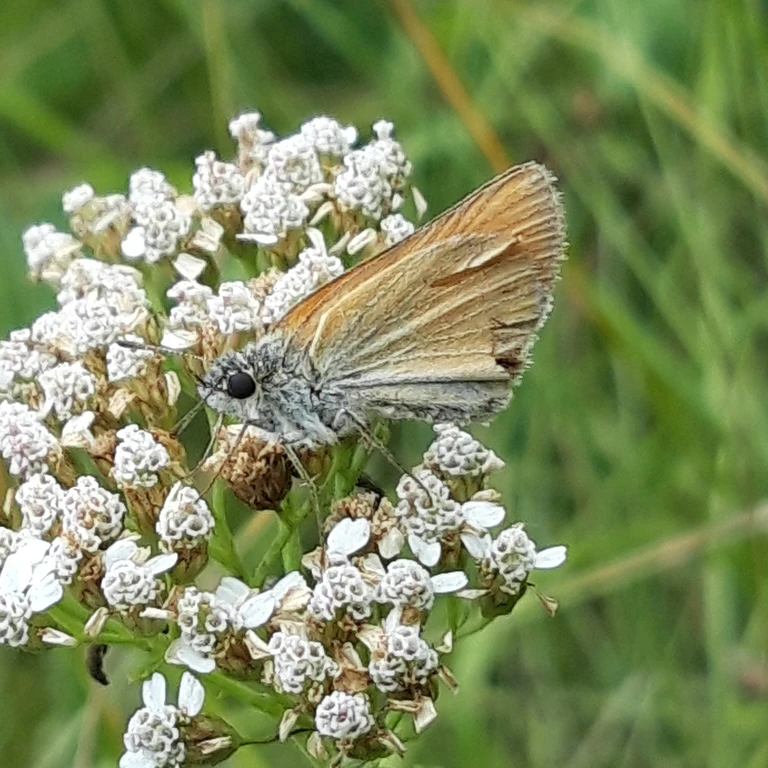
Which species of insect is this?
Thymelicus sylvestris
